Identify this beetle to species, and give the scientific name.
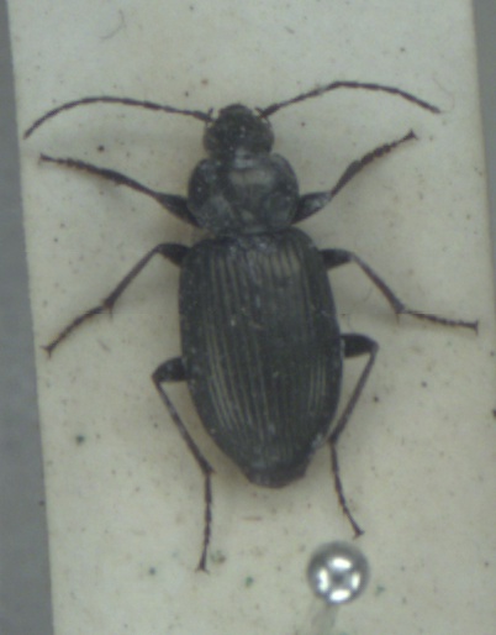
Agonum viduum
